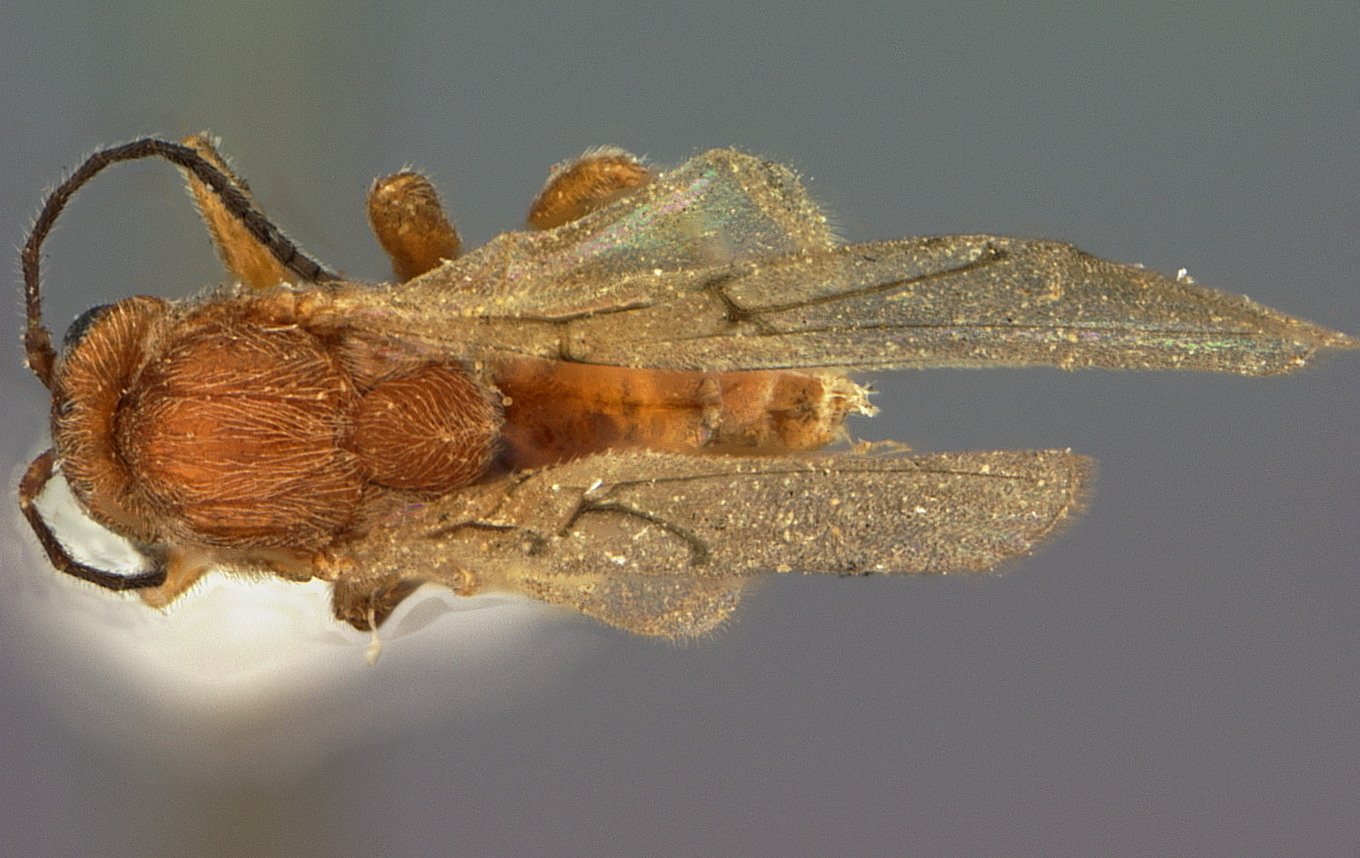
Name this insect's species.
Callirhytis lasius
